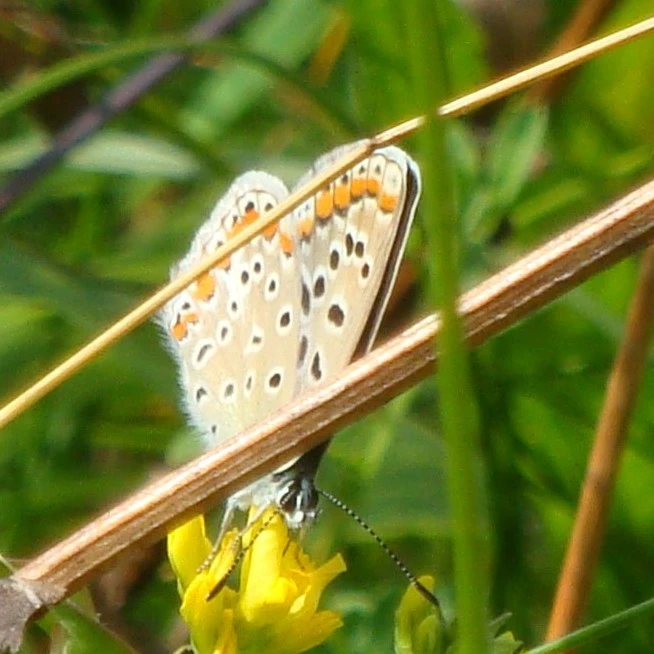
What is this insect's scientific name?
Polyommatus icarus
